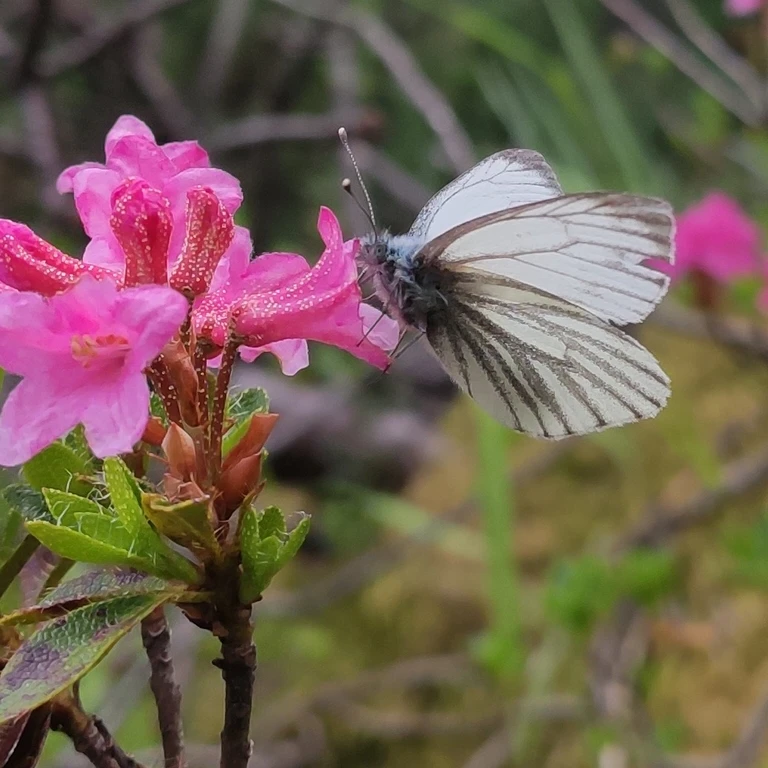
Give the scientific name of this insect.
Pieris bryoniae
